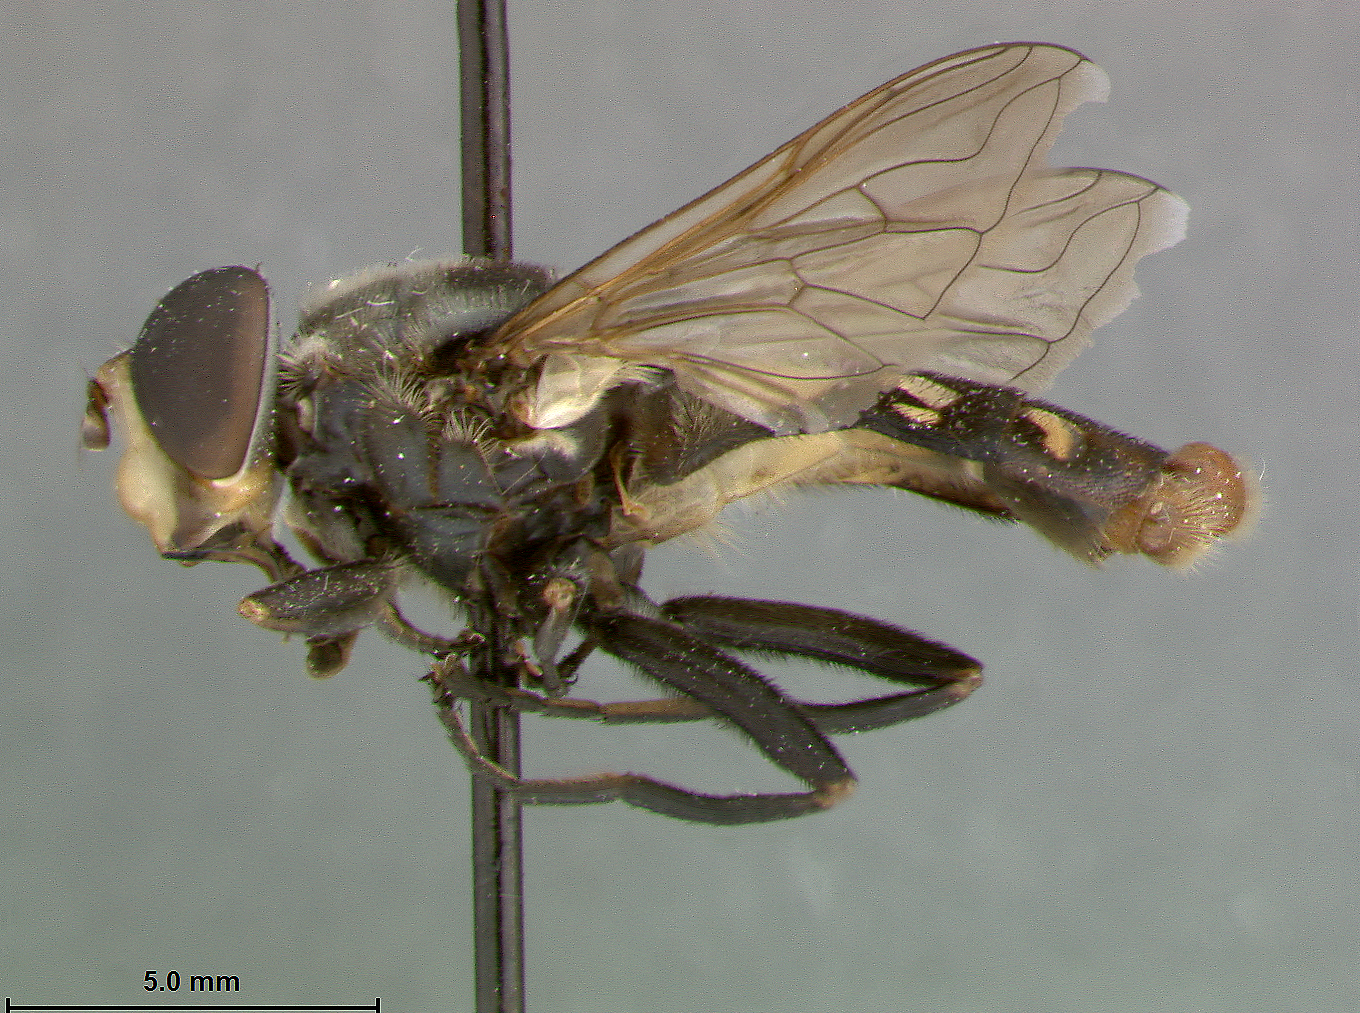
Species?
Condidea lata
